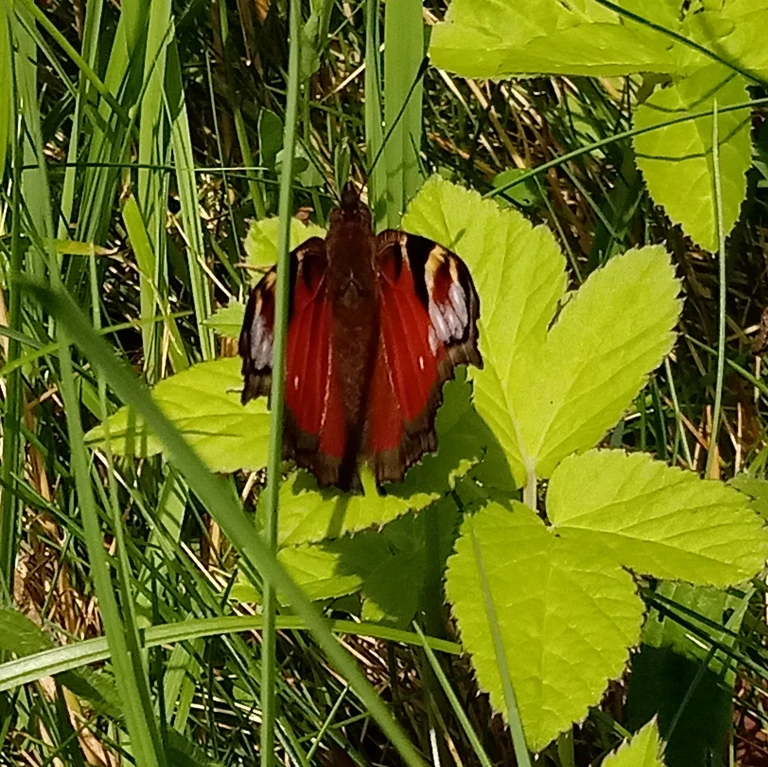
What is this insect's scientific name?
Aglais io
